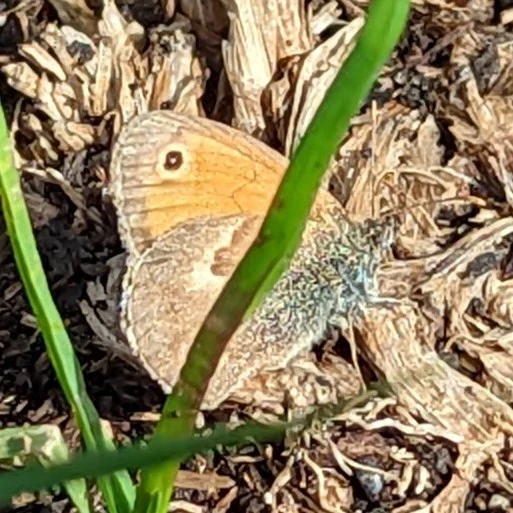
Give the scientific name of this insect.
Coenonympha pamphilus
